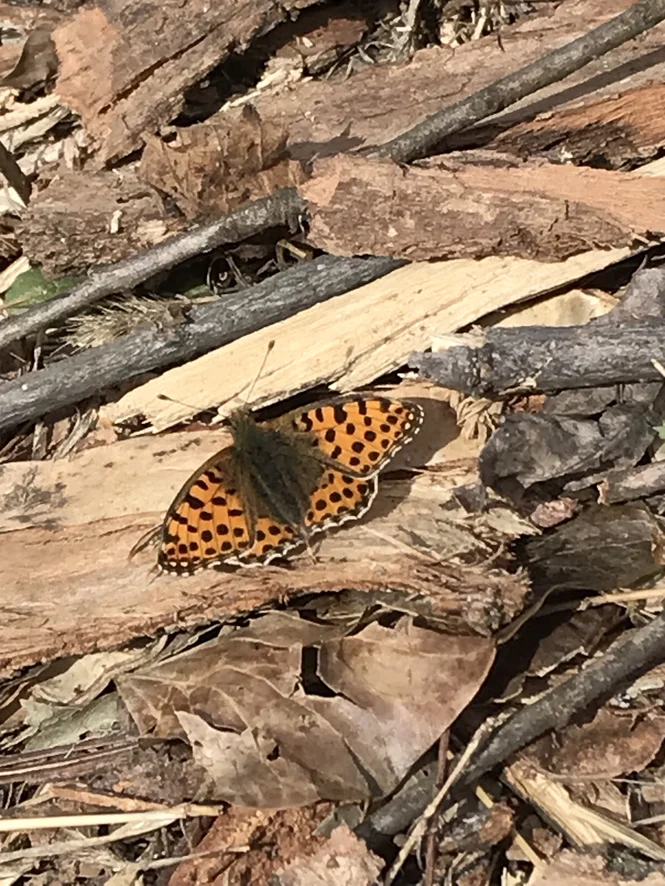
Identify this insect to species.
Issoria lathonia
